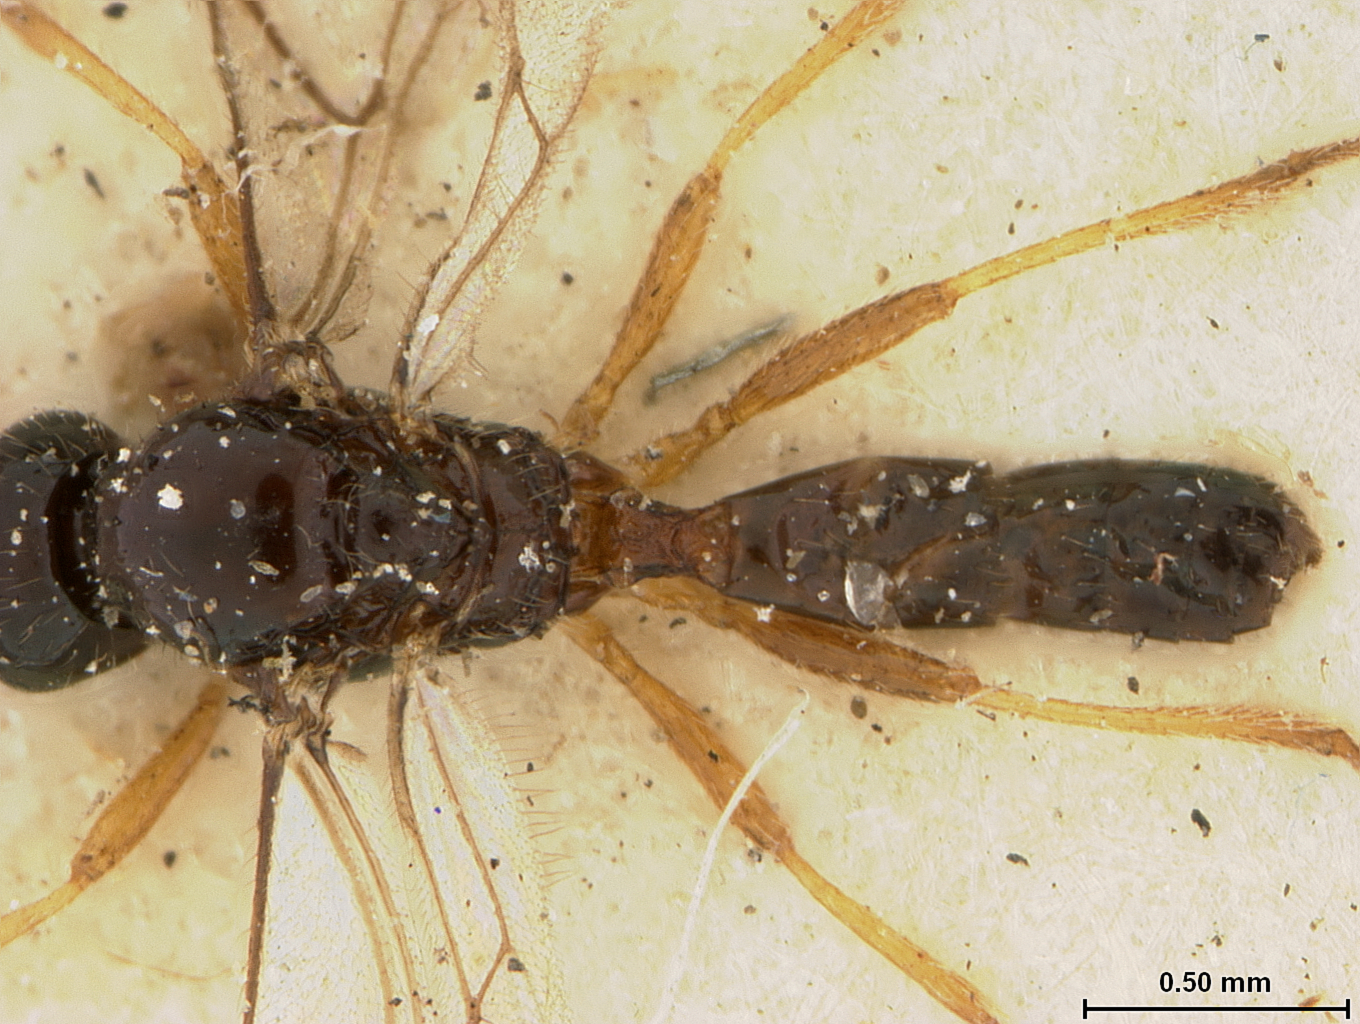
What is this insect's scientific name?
Ephedrus japonicus
